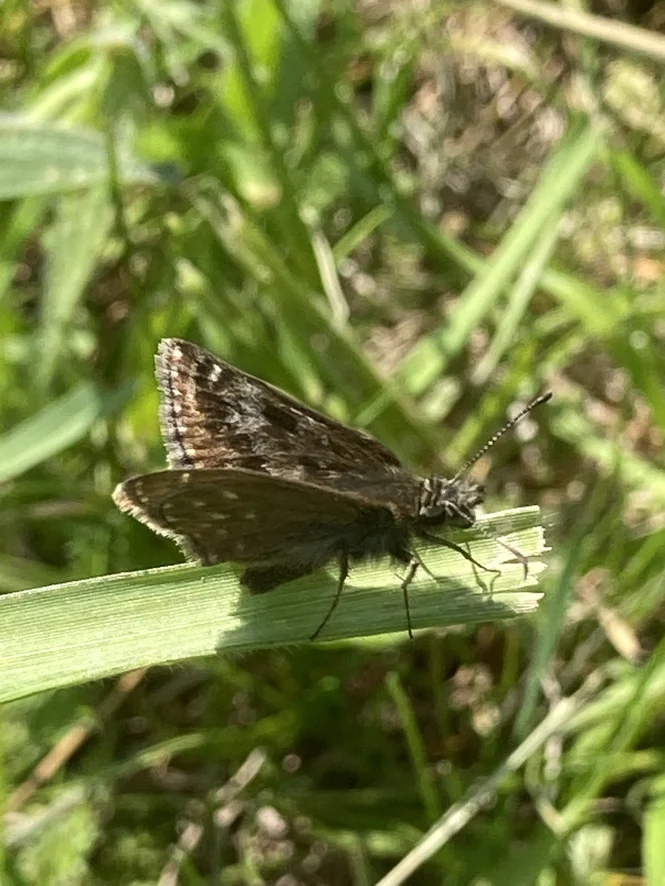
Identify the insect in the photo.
Erynnis tages
